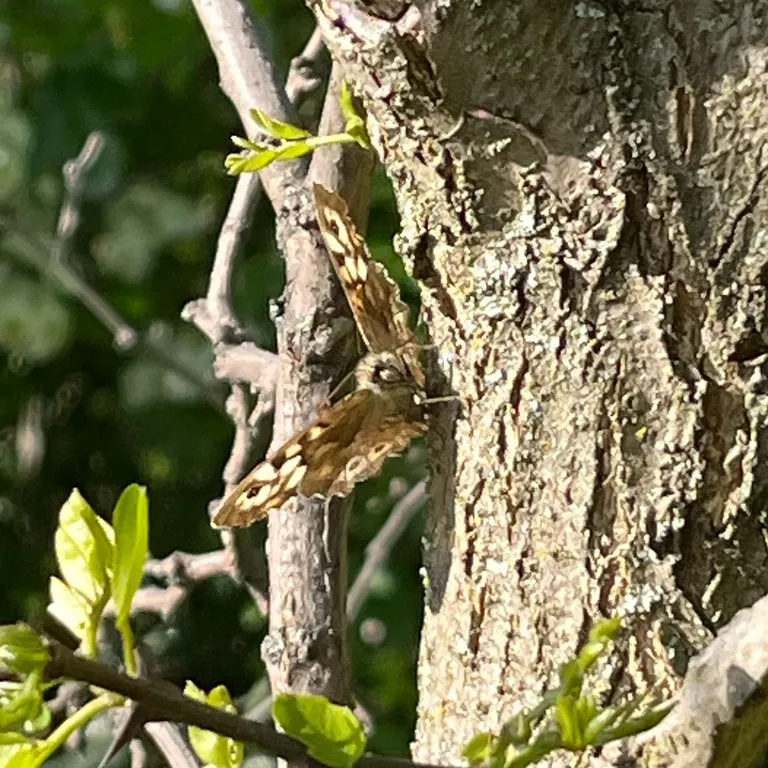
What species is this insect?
Pararge aegeria
